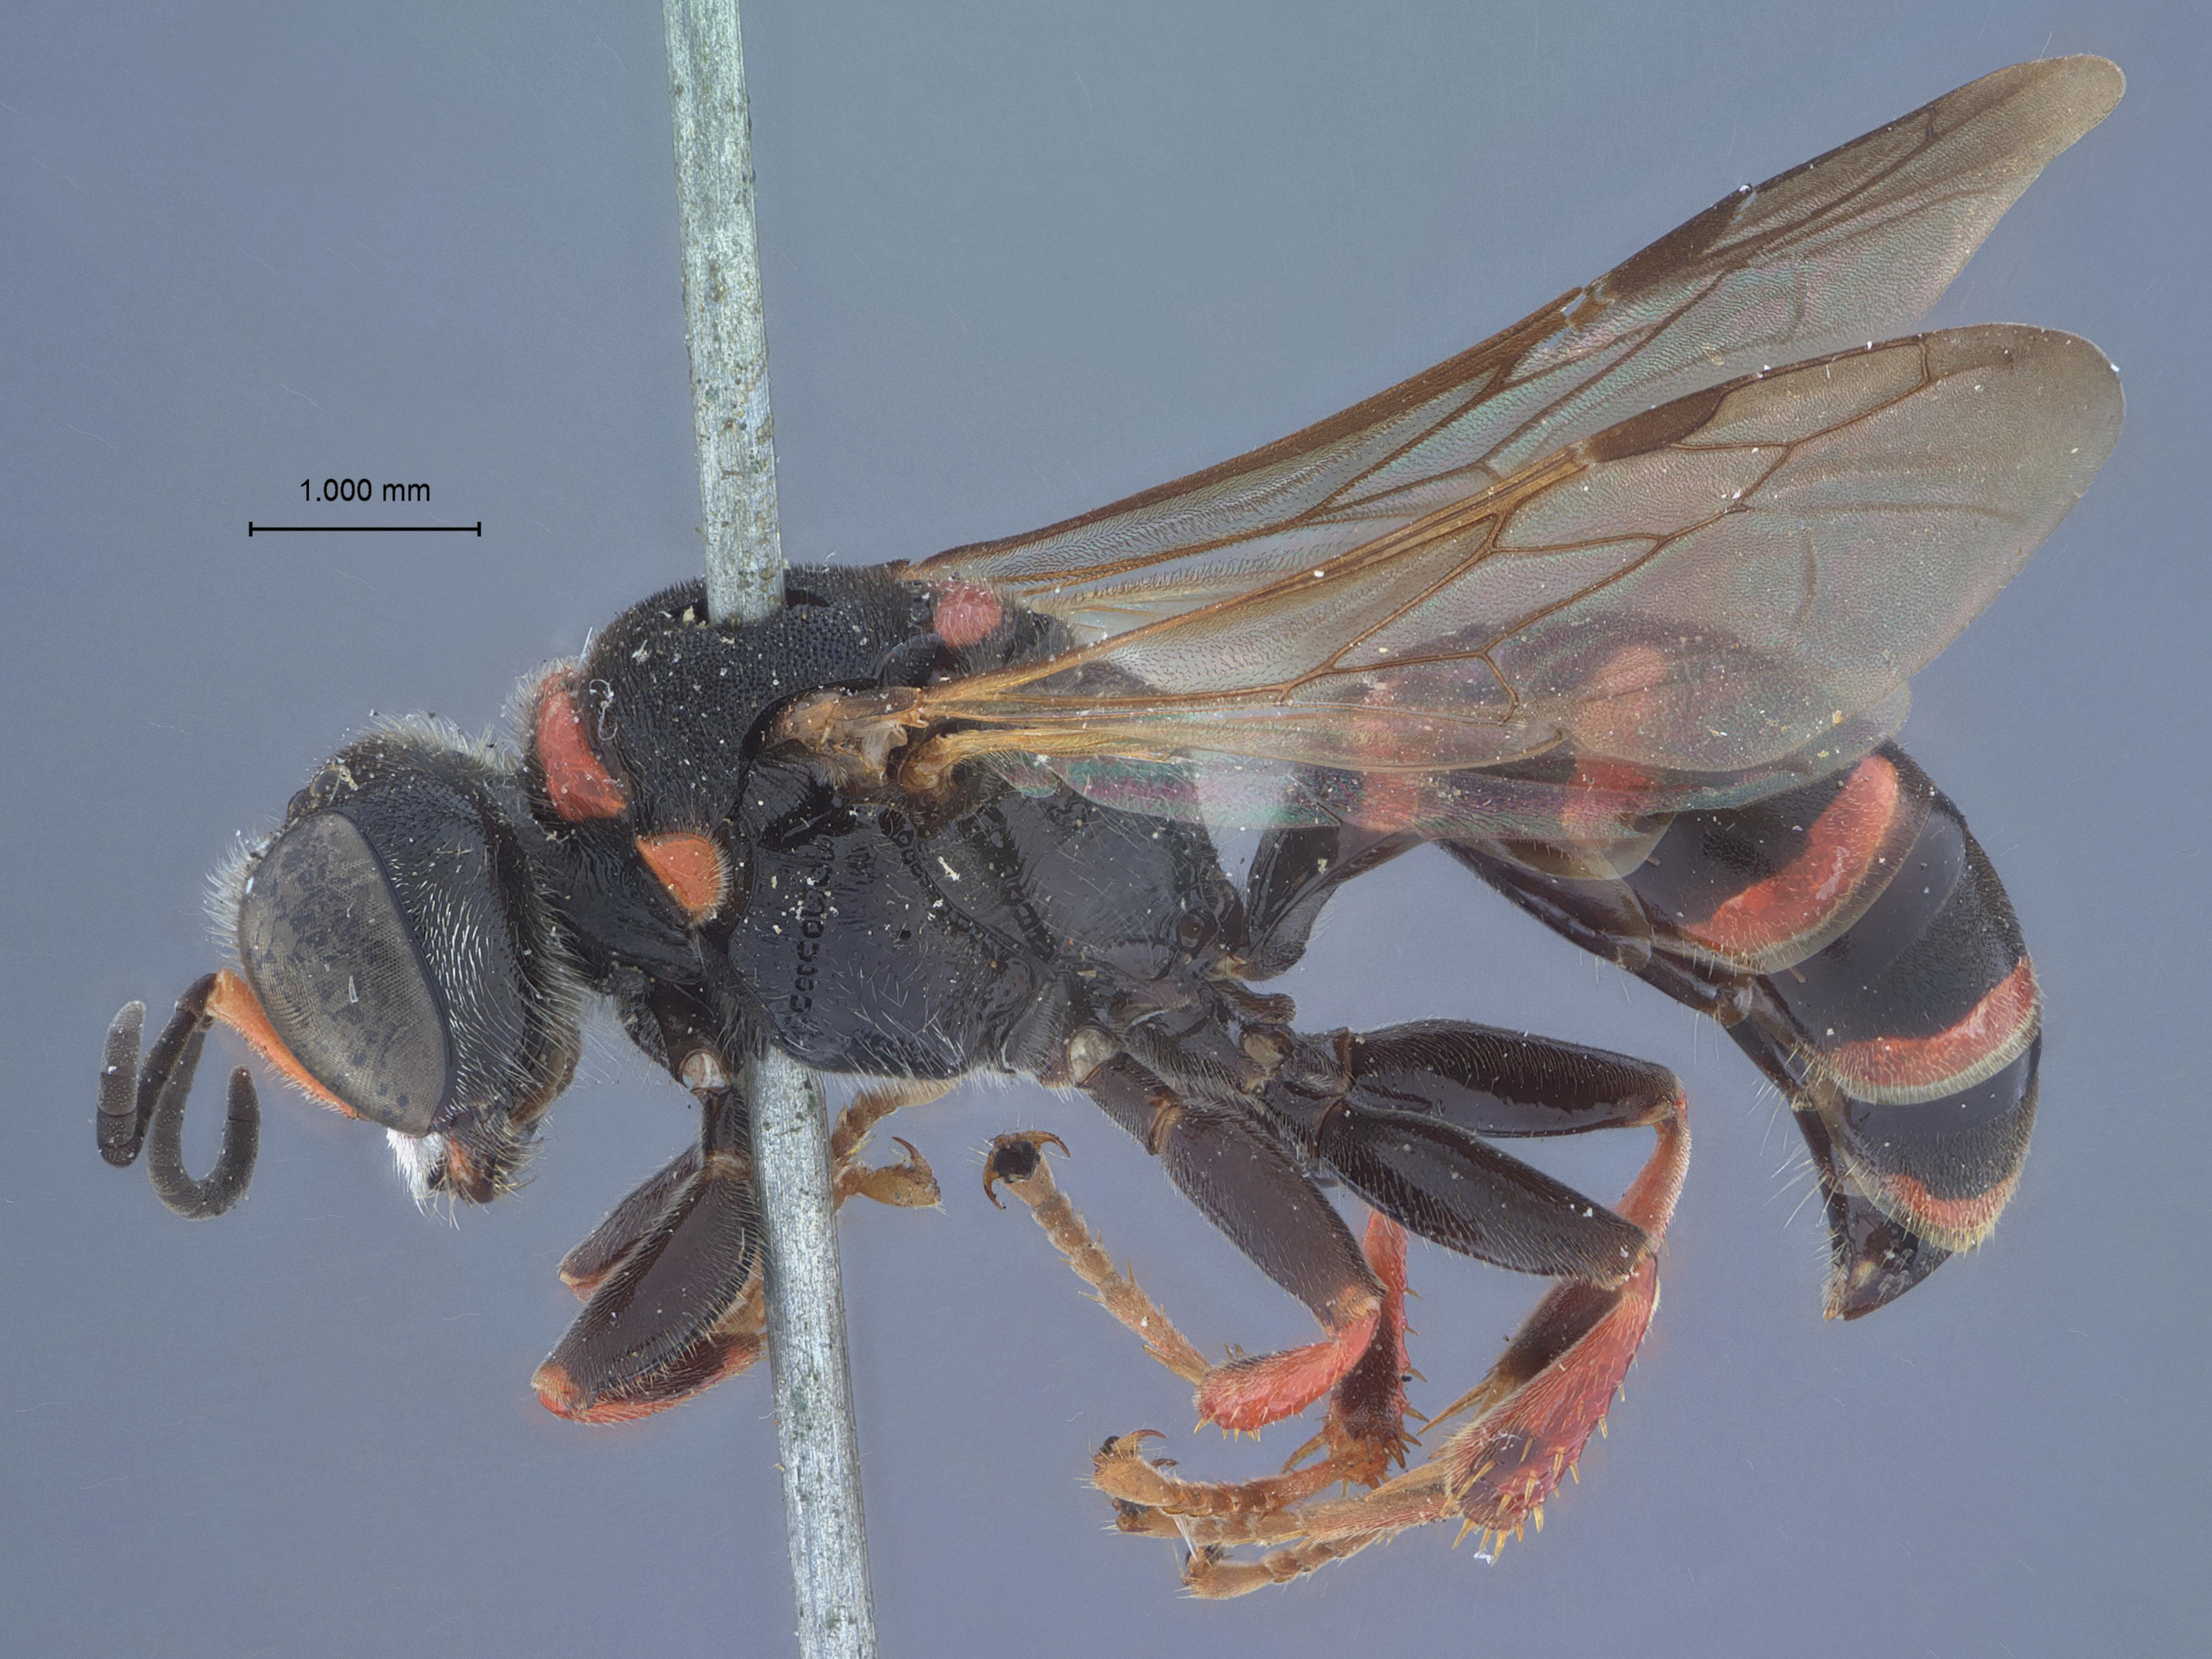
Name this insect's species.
Crabro discretus
